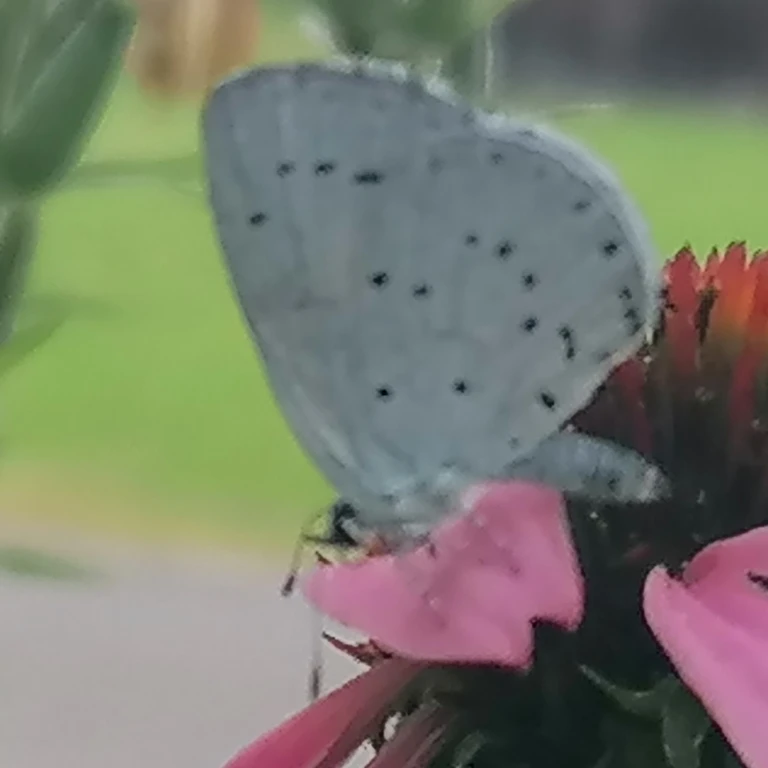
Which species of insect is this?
Celastrina argiolus
